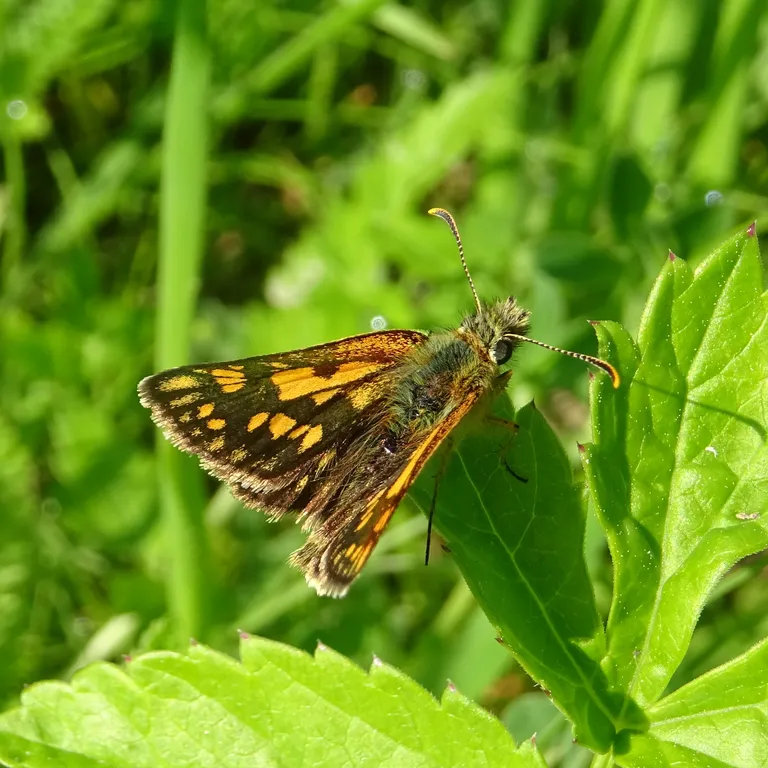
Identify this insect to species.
Carterocephalus palaemon
